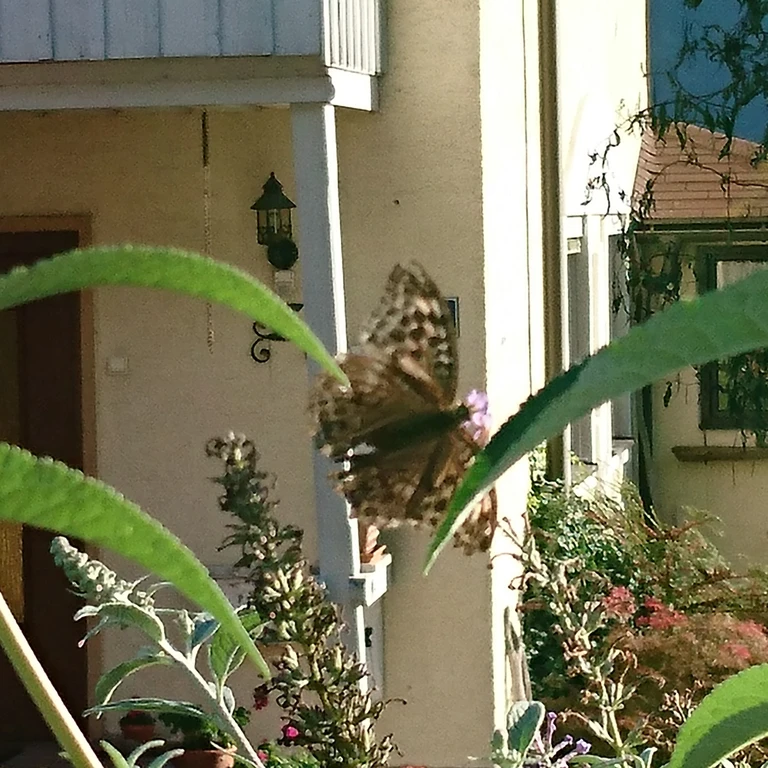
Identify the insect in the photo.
Argynnis paphia
